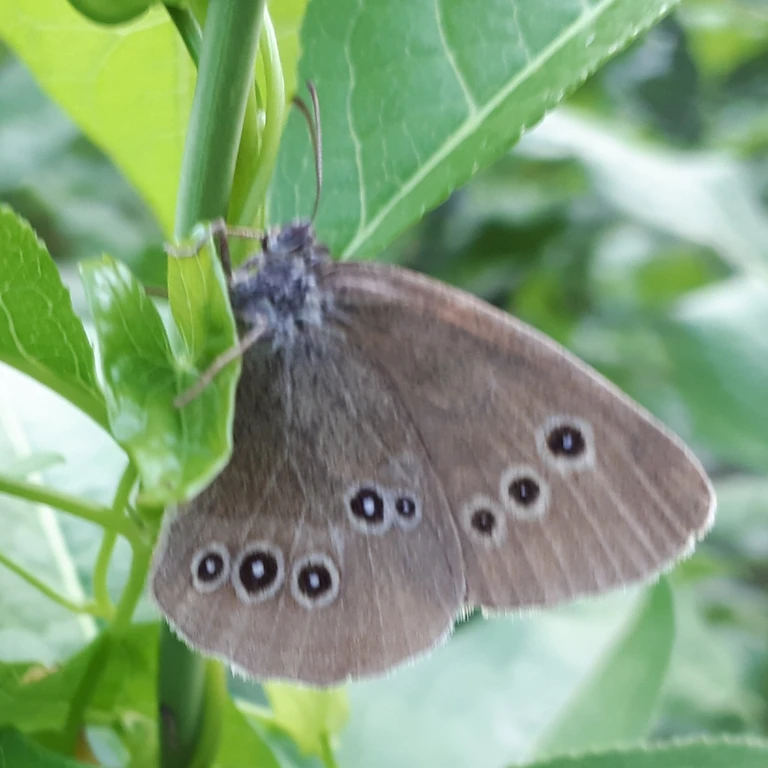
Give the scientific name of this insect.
Aphantopus hyperantus
